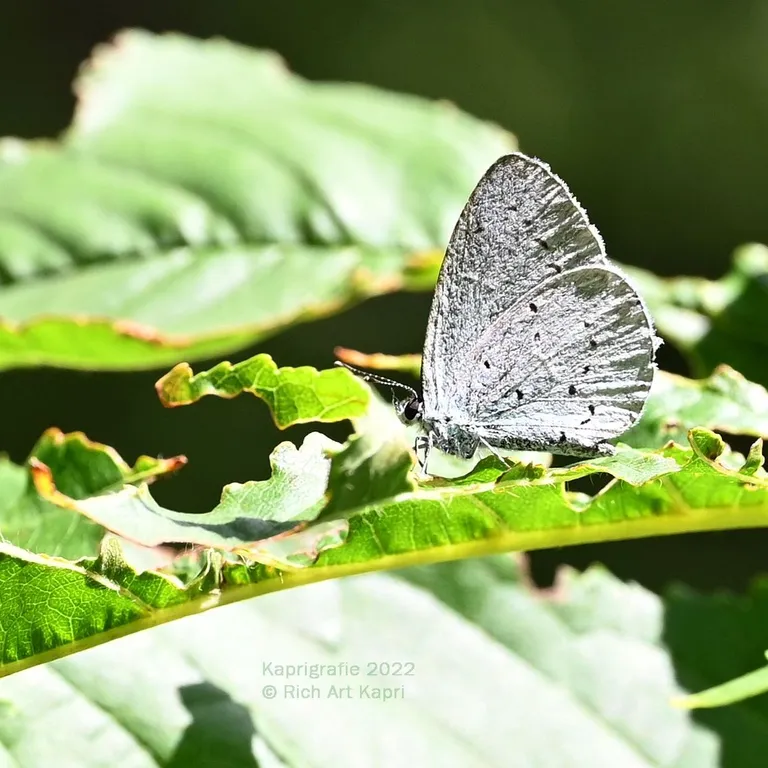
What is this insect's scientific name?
Celastrina argiolus
